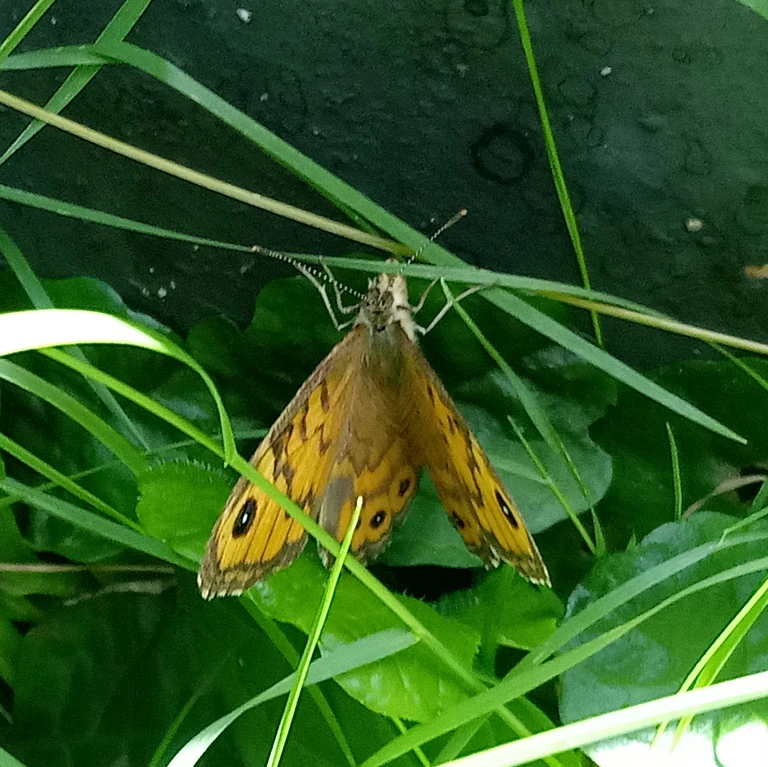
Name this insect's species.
Lasiommata megera (also Pararge megera)
